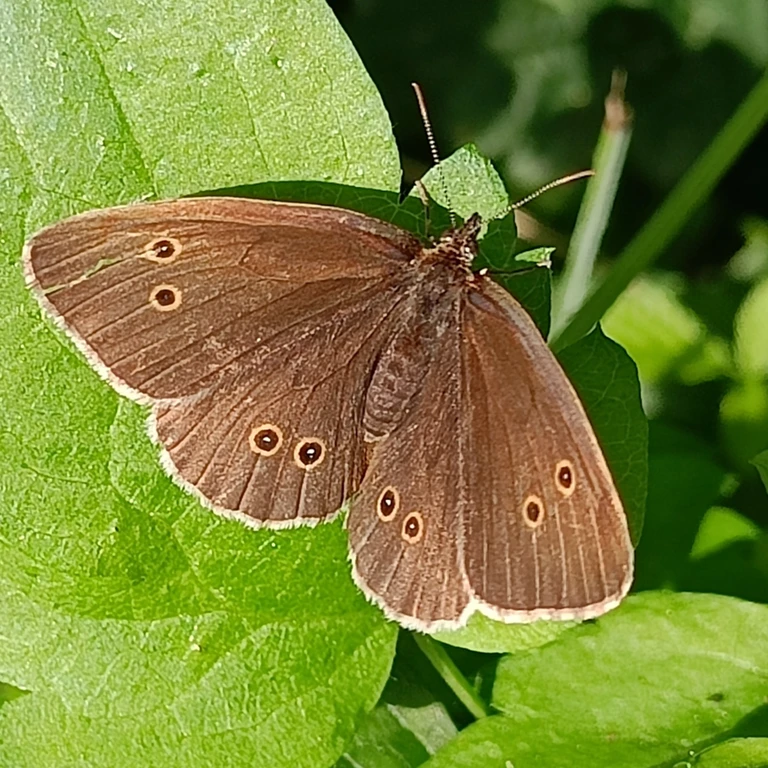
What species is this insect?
Aphantopus hyperantus
